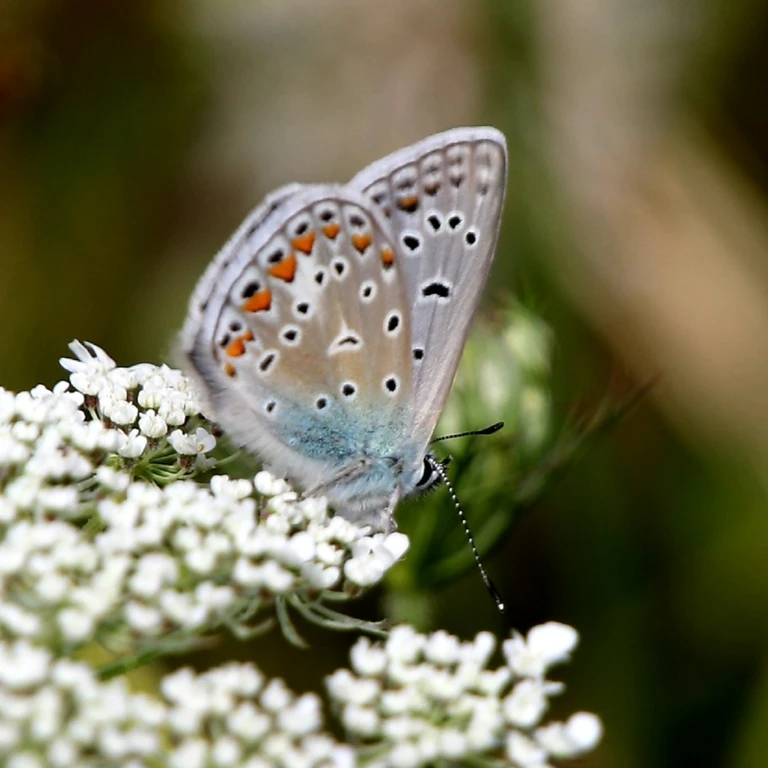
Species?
Polyommatus icarus
